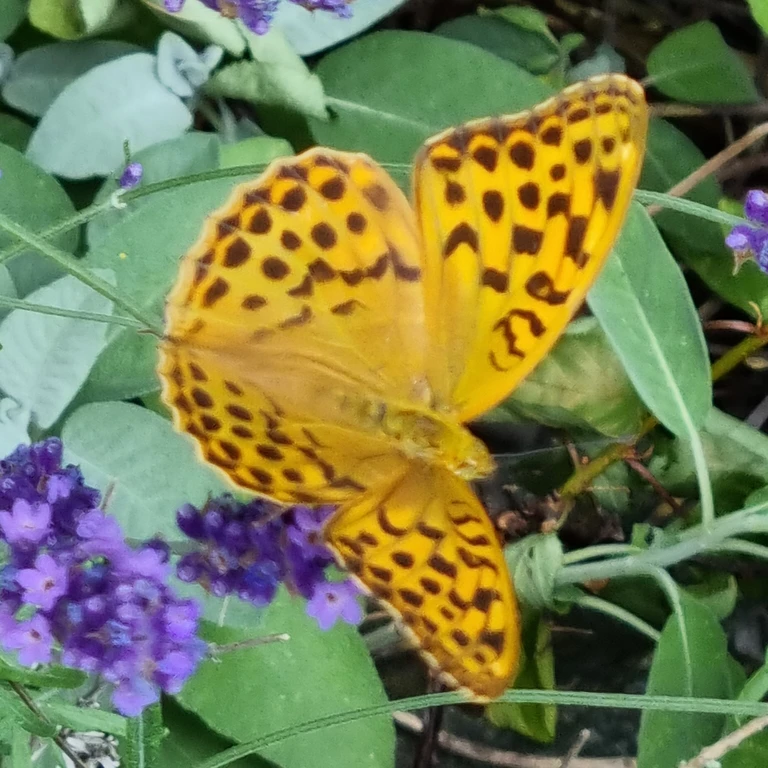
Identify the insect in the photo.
Argynnis paphia
